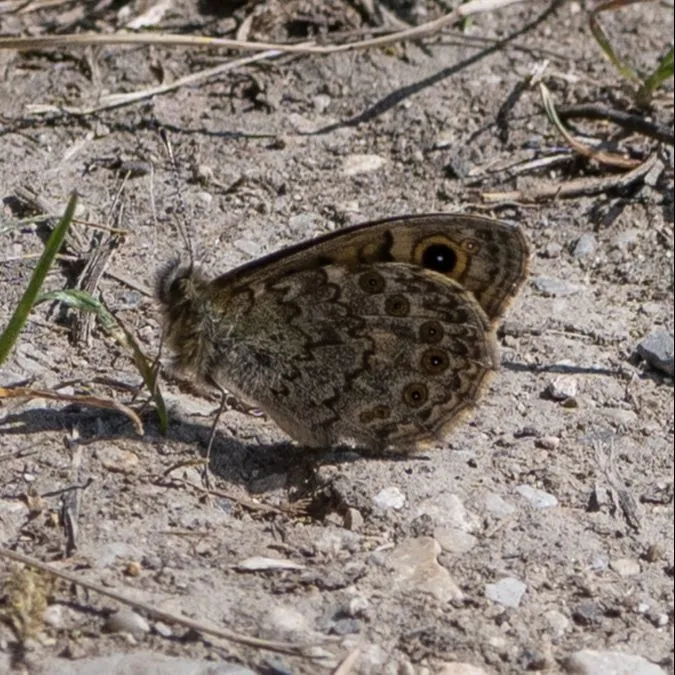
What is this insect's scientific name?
Lasiommata megera (also Pararge megera)
